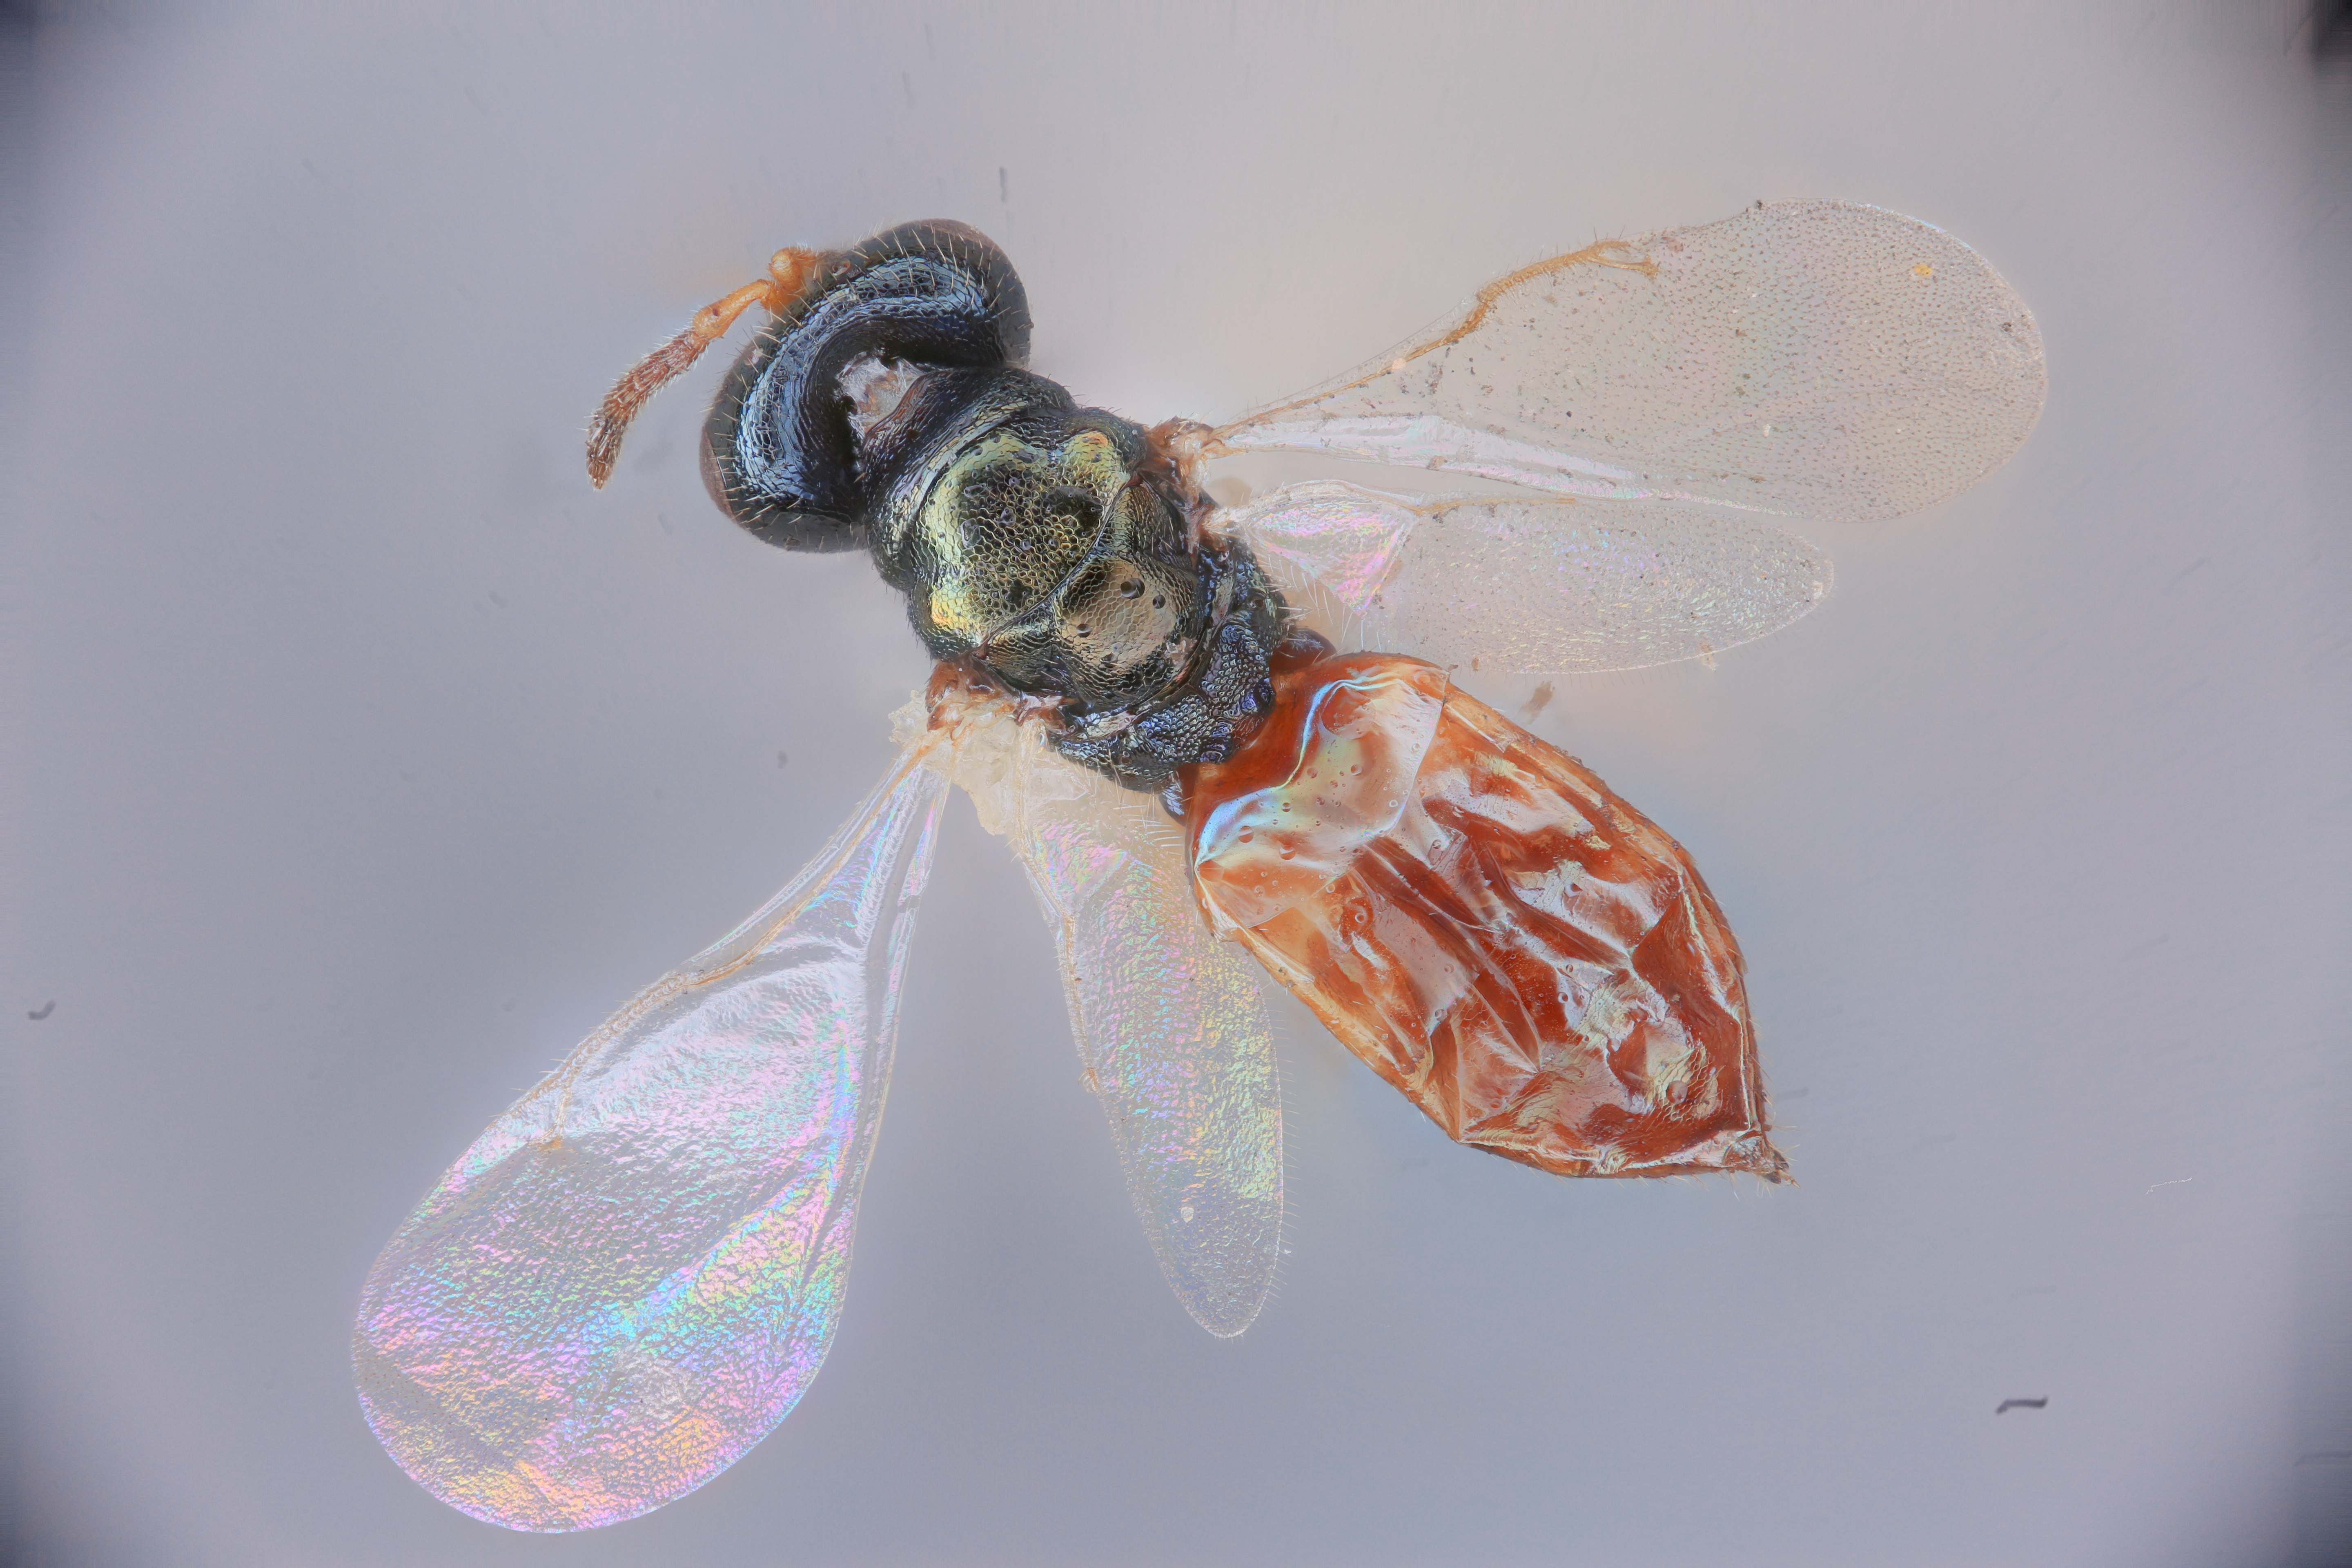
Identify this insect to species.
Tritneptis doris
